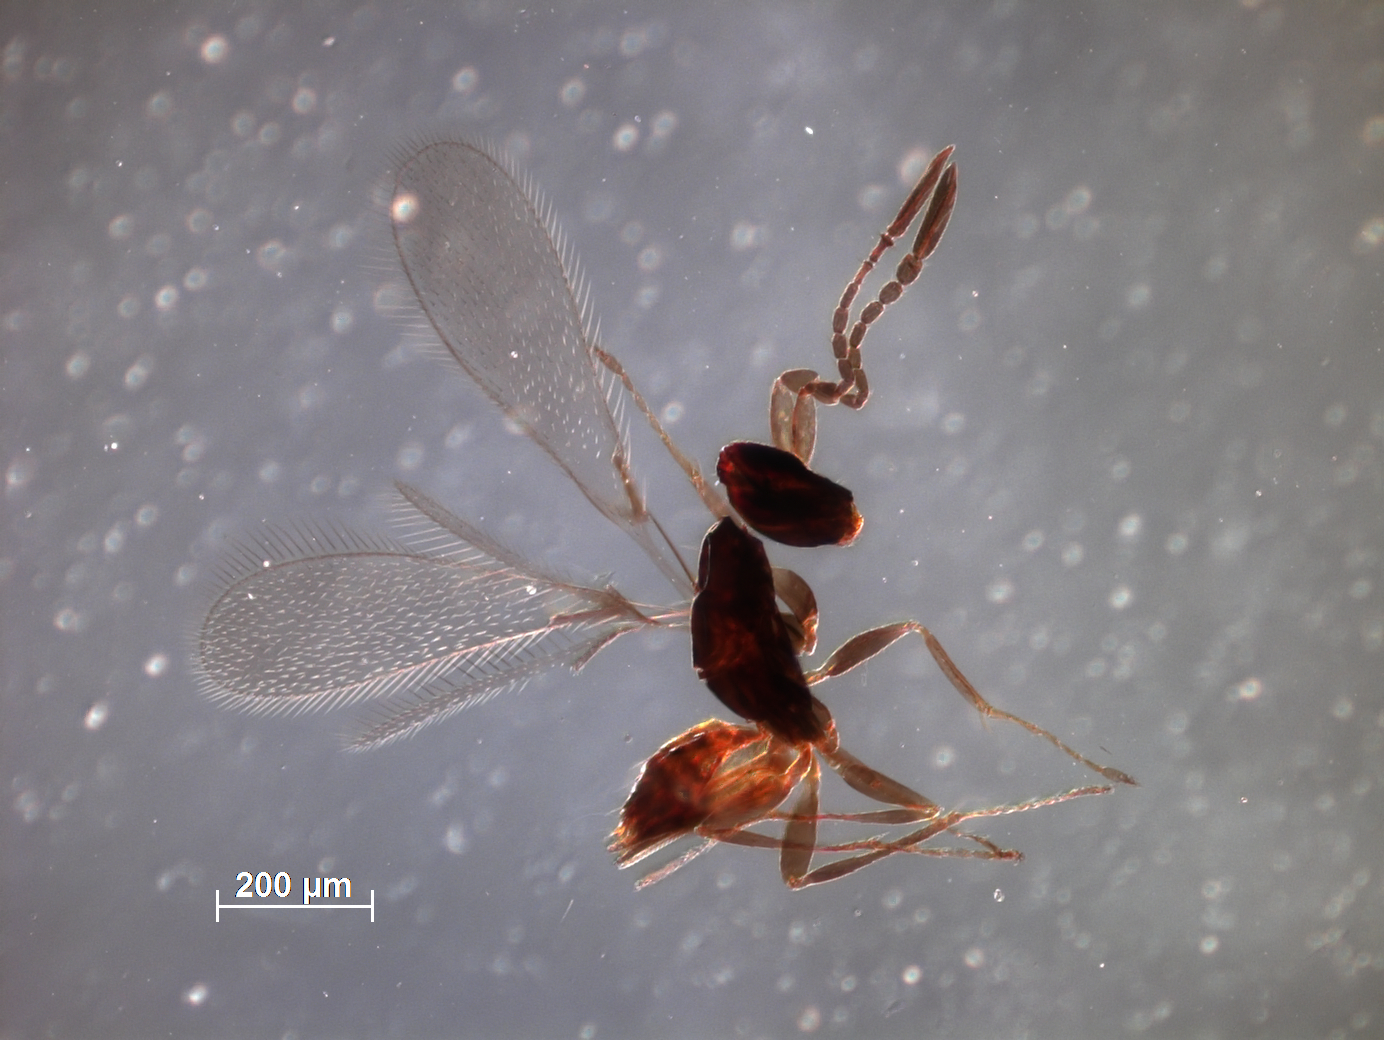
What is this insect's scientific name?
Anthemiella rex
